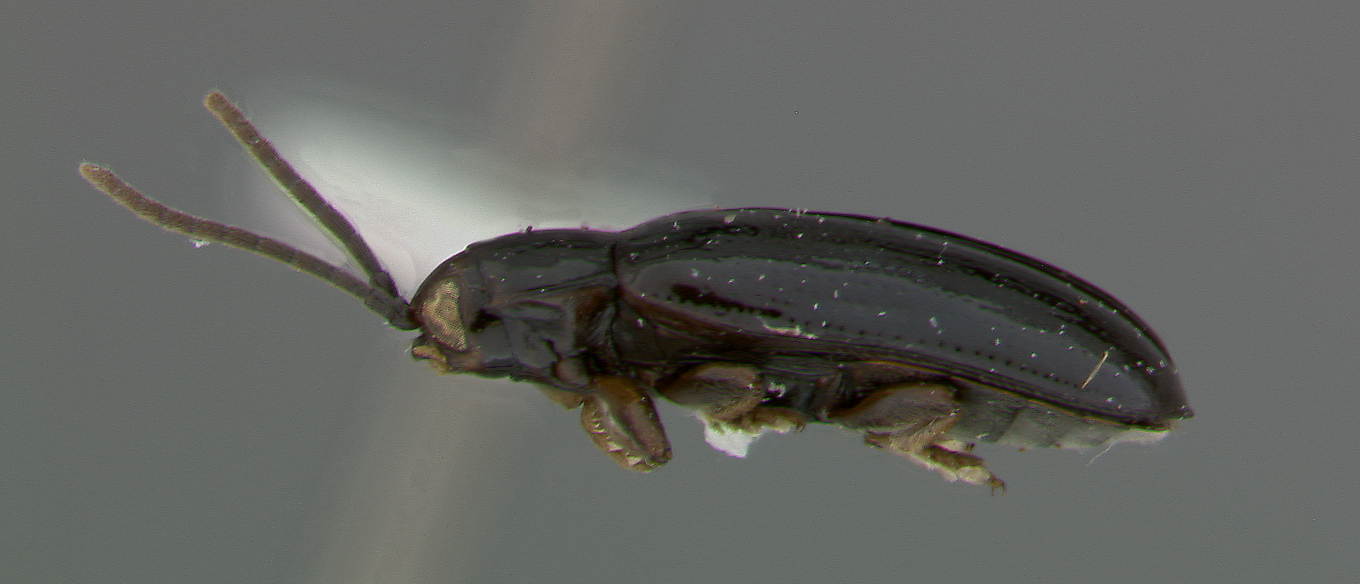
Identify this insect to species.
Cephaloleia cyanea
